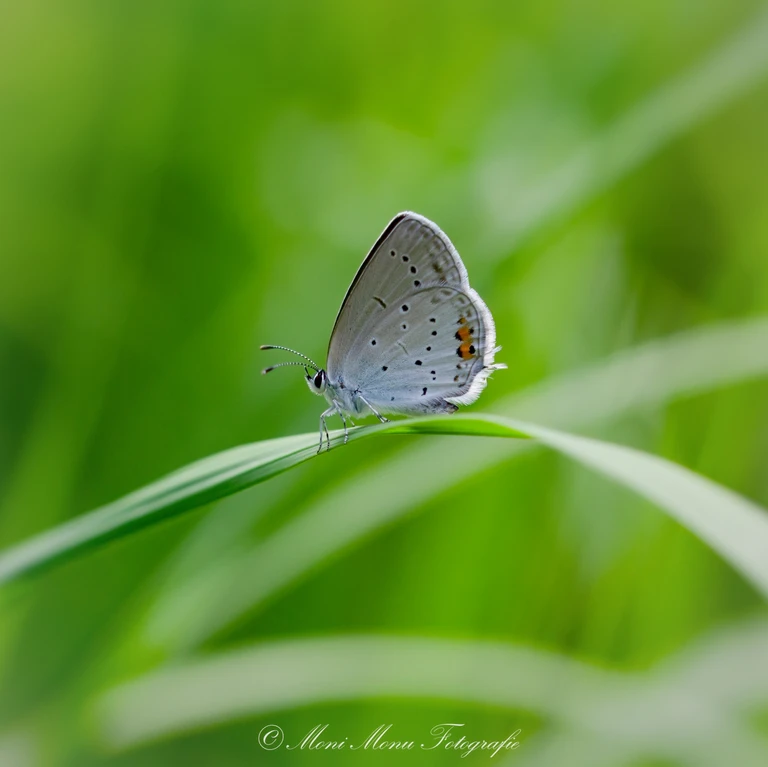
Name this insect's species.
Cupido argiades (also Elkalyce argiades)
